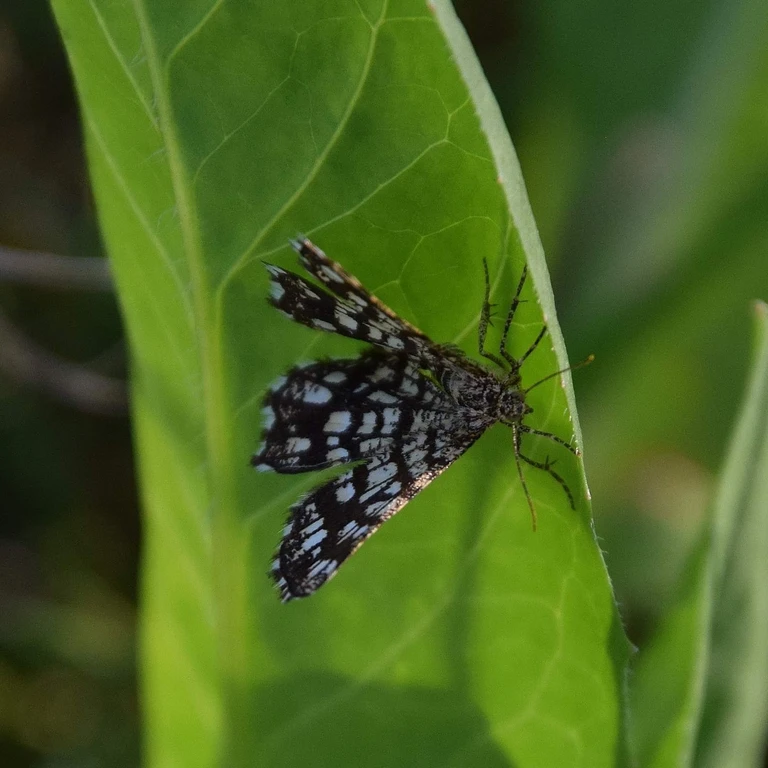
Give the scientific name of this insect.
Chiasmia clathrata
